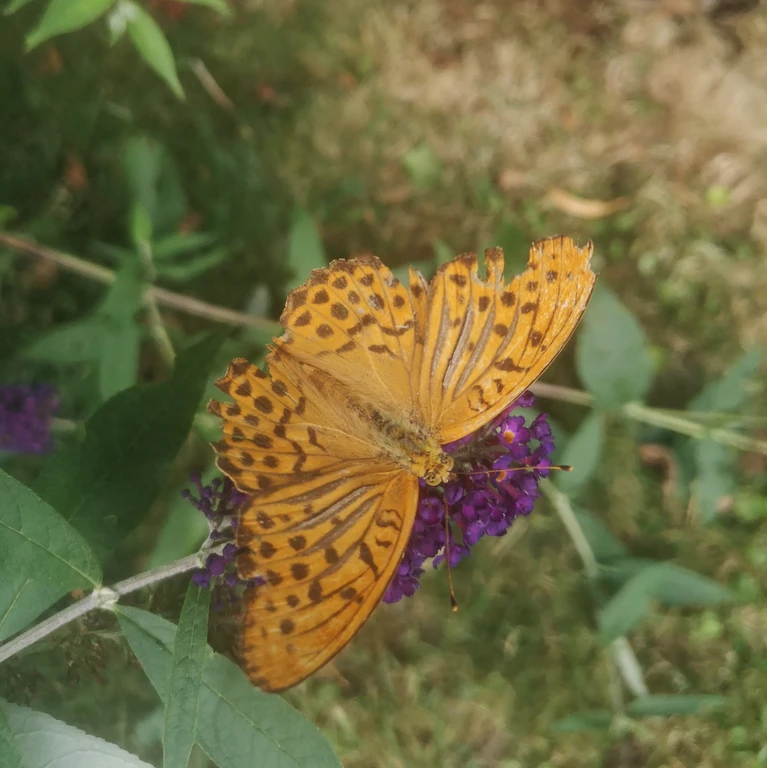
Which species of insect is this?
Argynnis paphia
